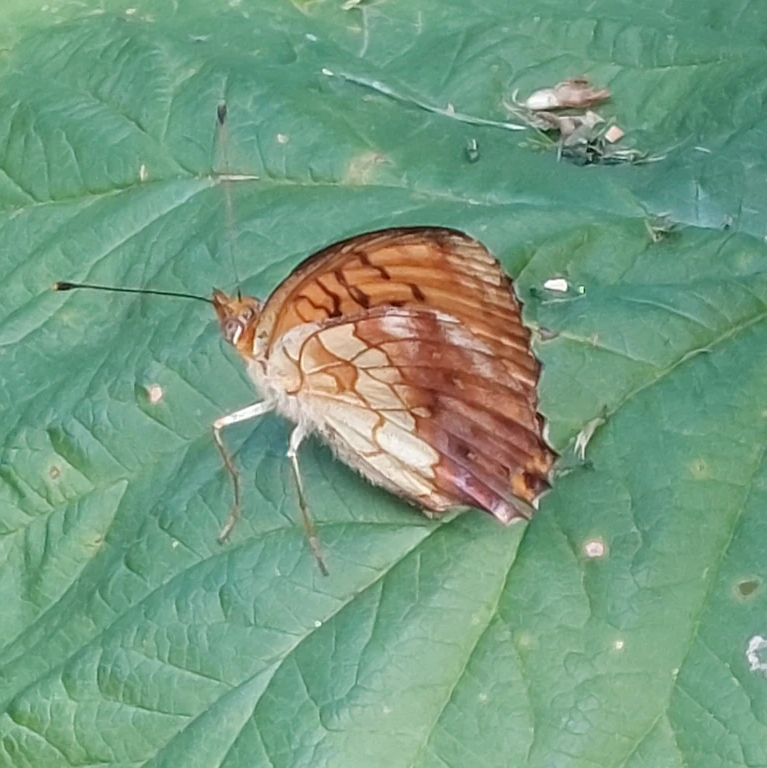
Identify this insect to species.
Brenthis daphne
